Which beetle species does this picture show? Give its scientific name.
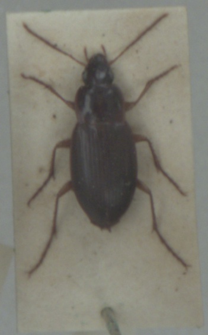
Calathus mollis
